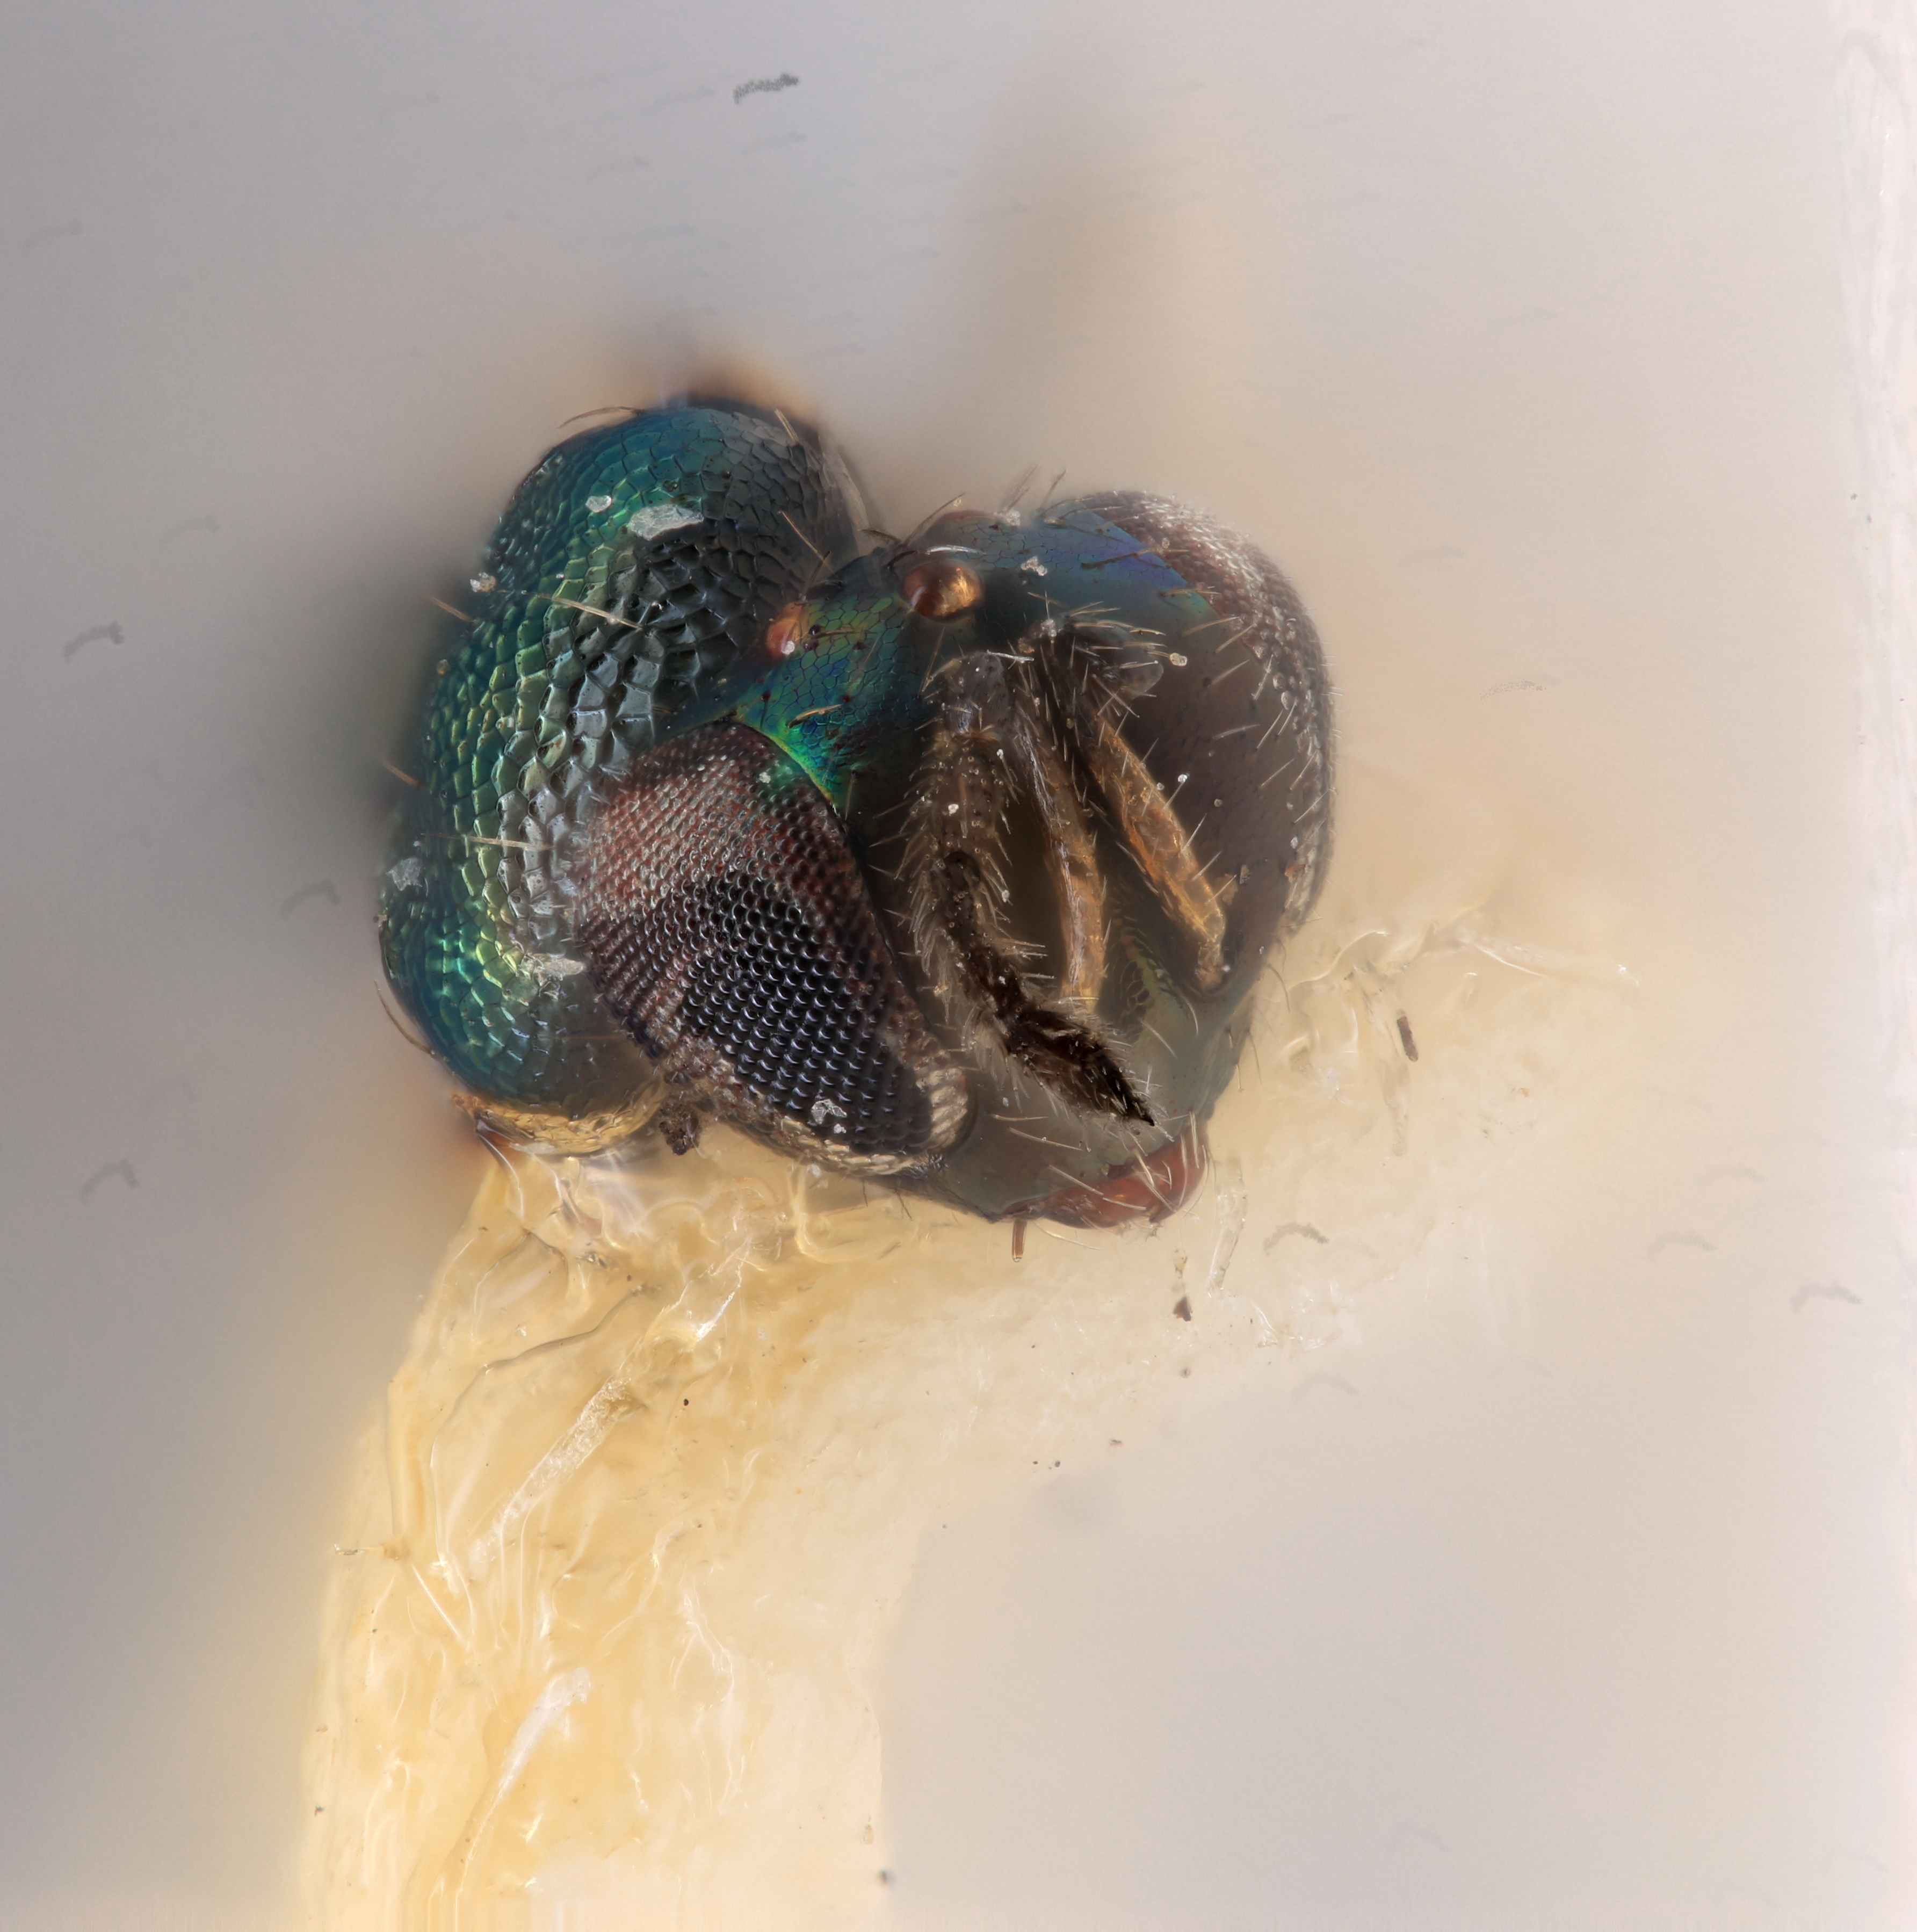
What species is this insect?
Chrysocharis perditor
